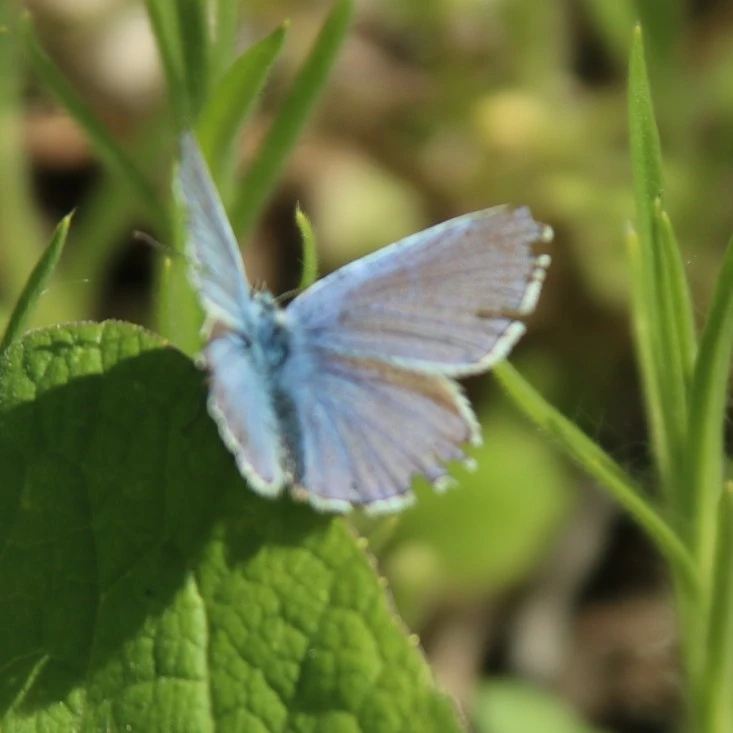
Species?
Polyommatus icarus
